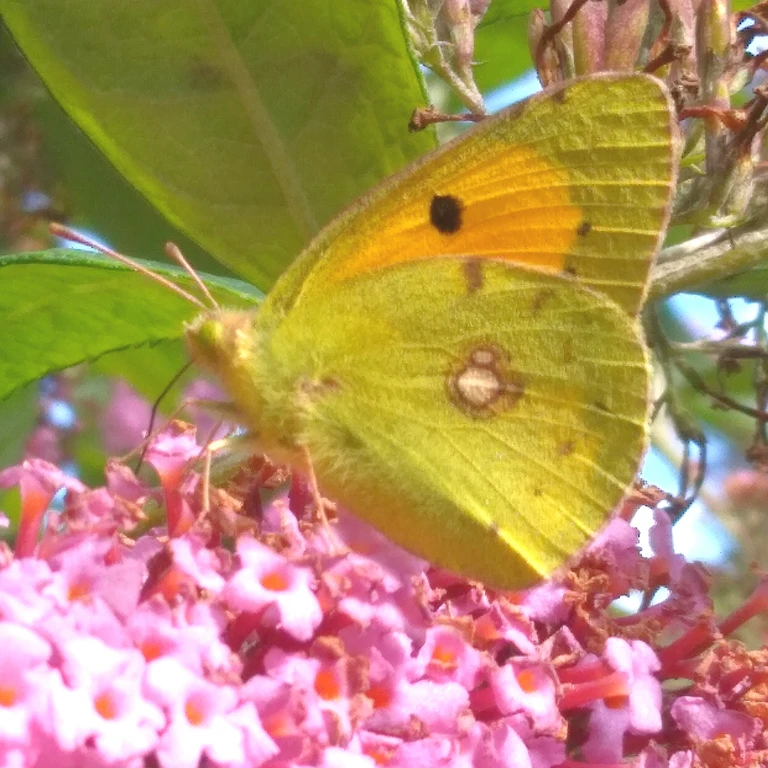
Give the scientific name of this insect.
Colias croceus
